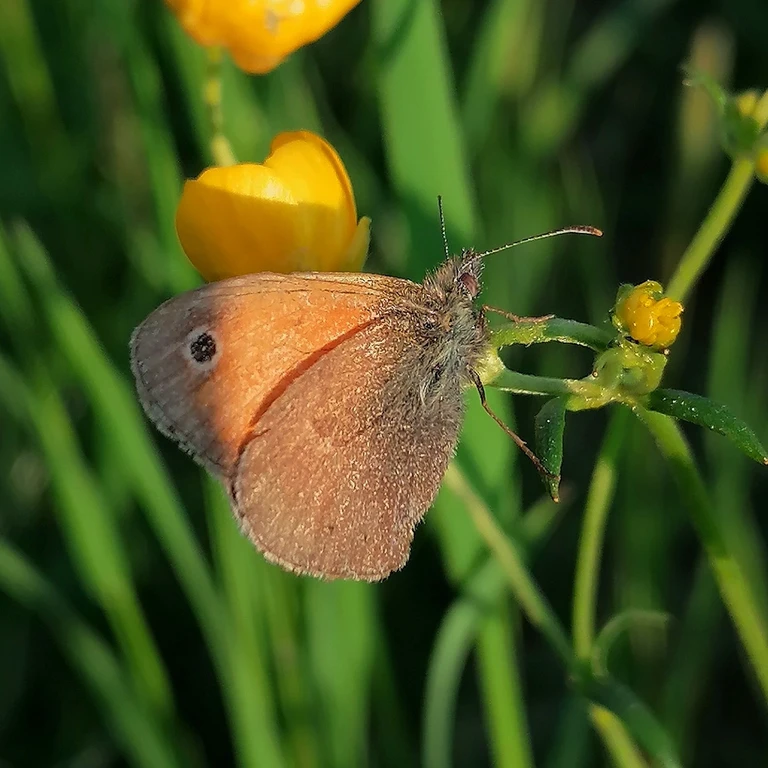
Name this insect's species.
Coenonympha pamphilus
